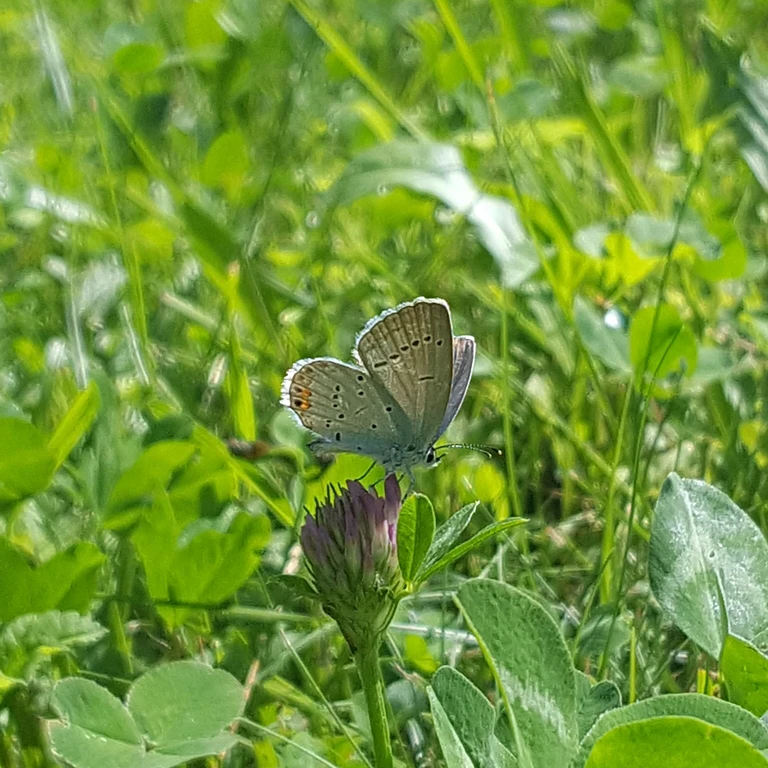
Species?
Cupido argiades (also Elkalyce argiades)
